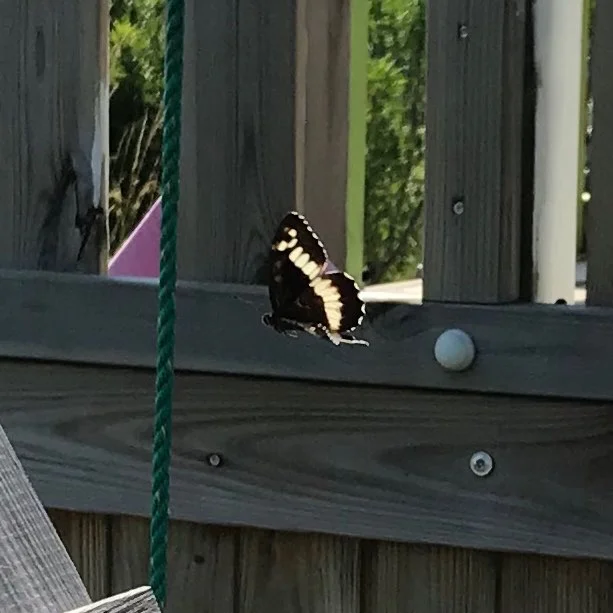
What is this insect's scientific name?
Brintesia circe
